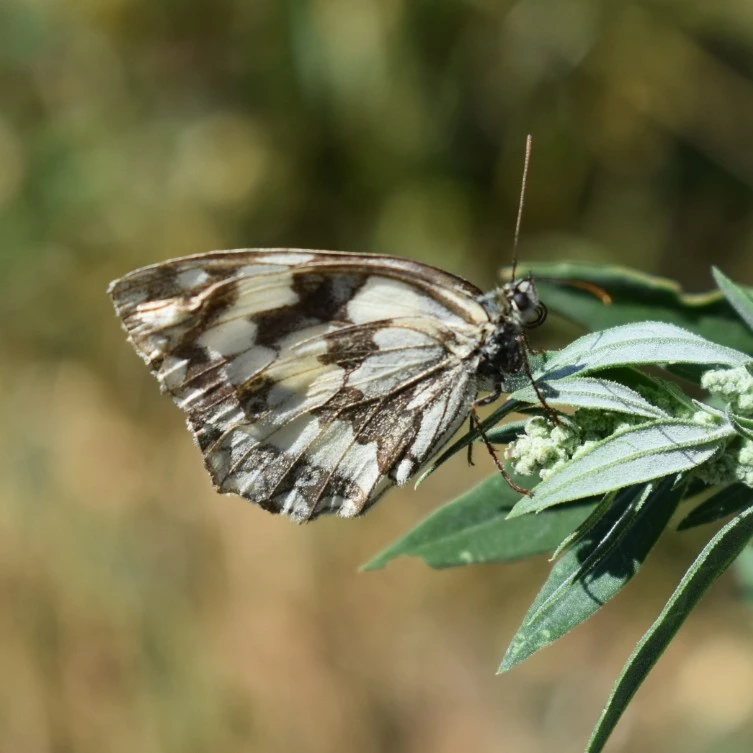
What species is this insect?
Melanargia galathea
